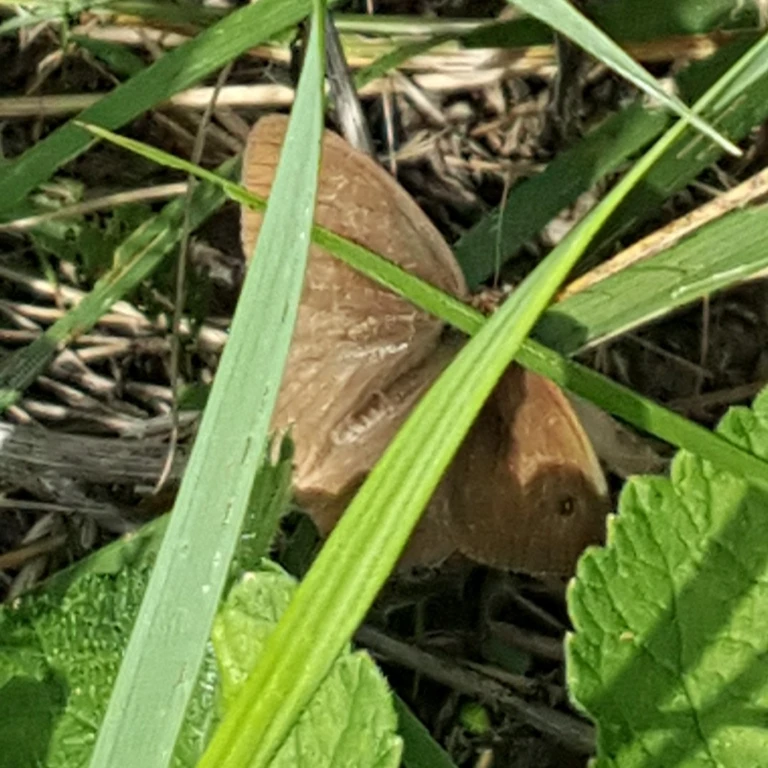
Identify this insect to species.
Maniola jurtina
